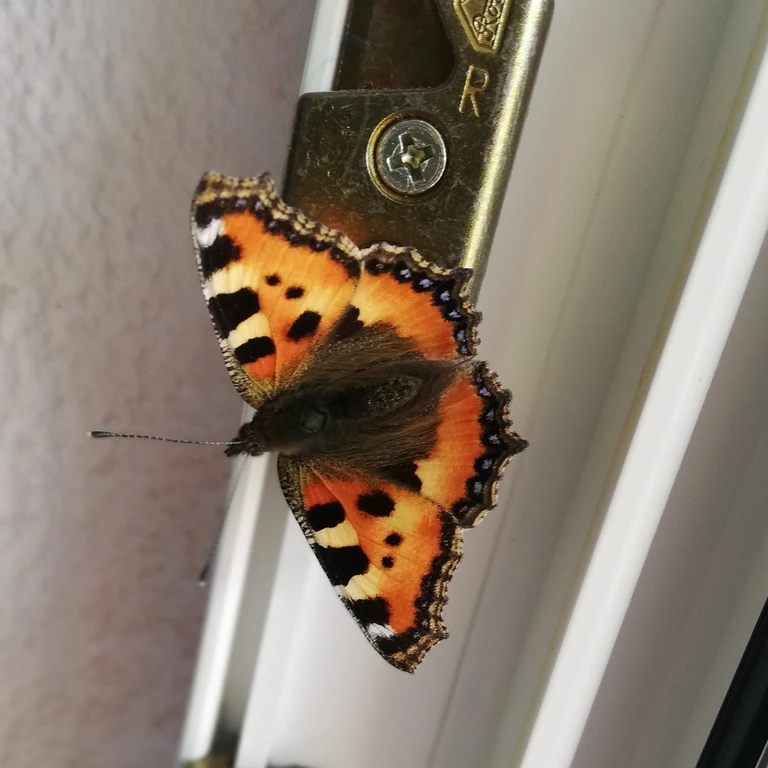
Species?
Aglais urticae
